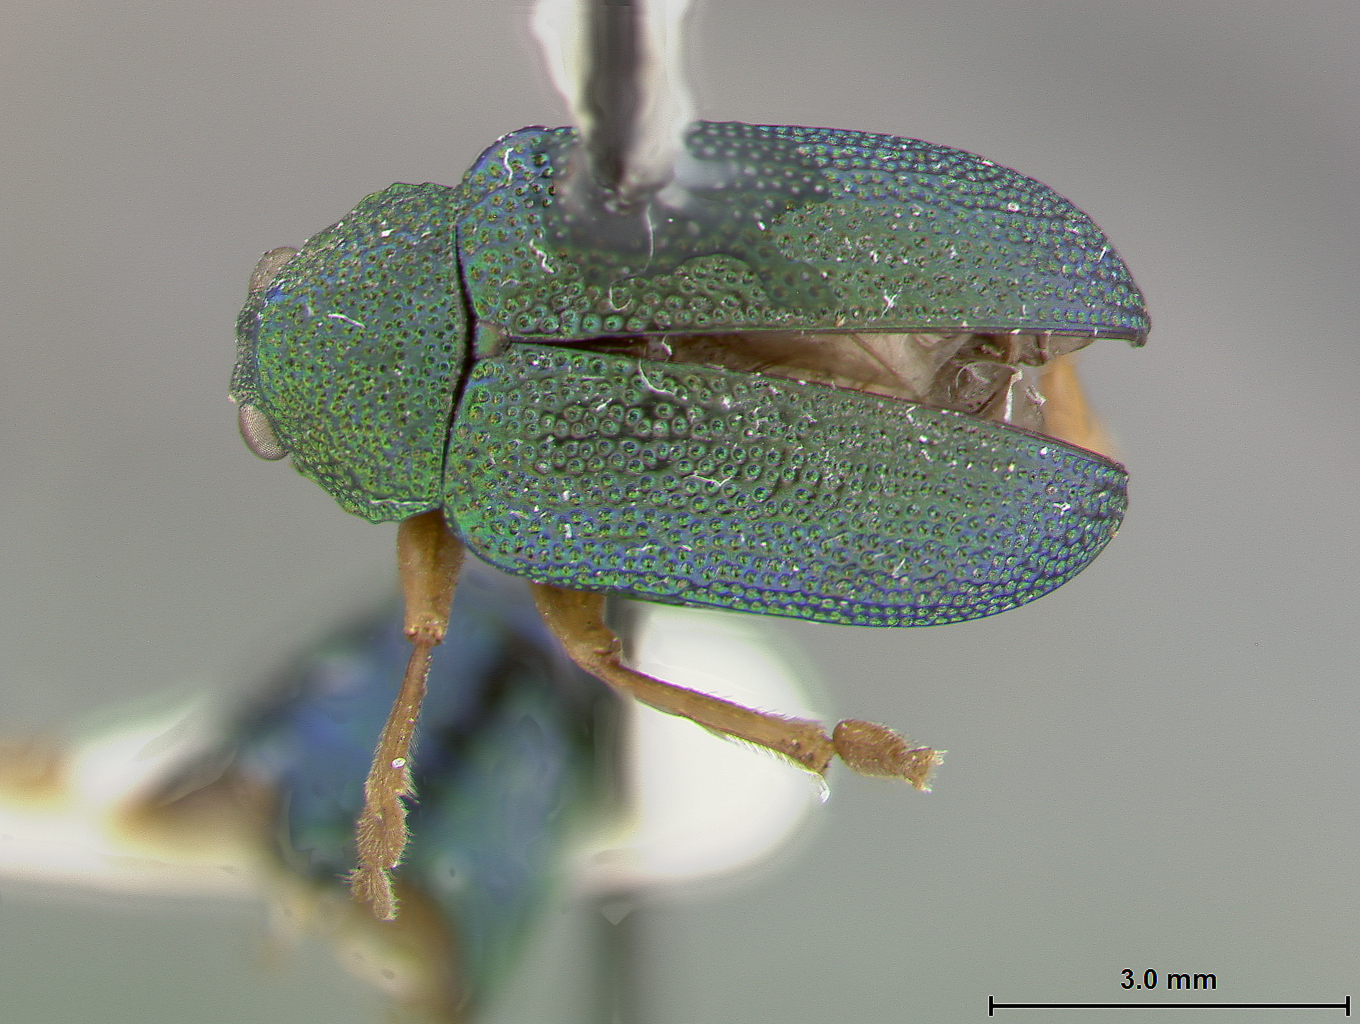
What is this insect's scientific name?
Colaspis chloroglauca
